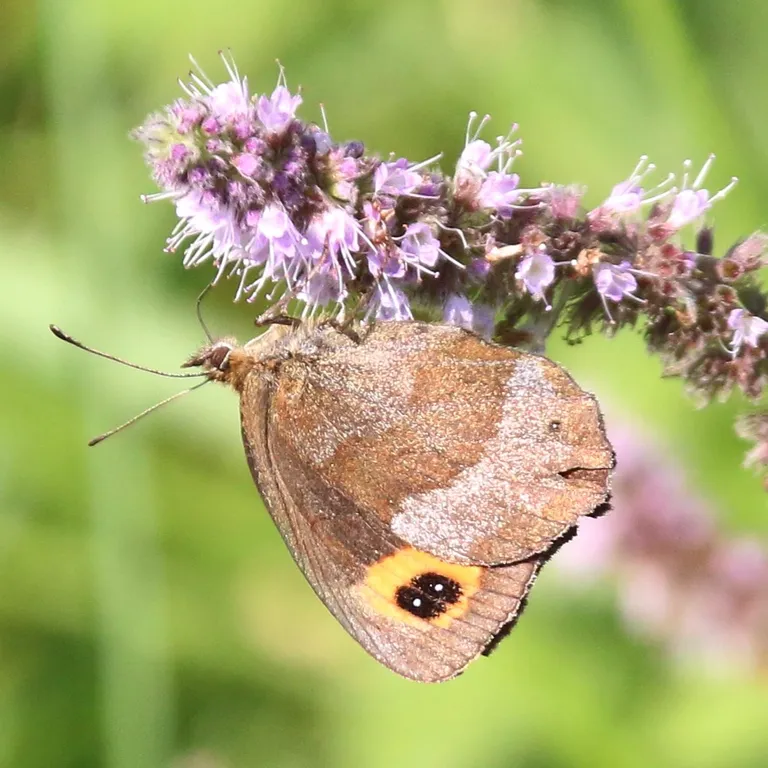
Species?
Erebia aethiops
